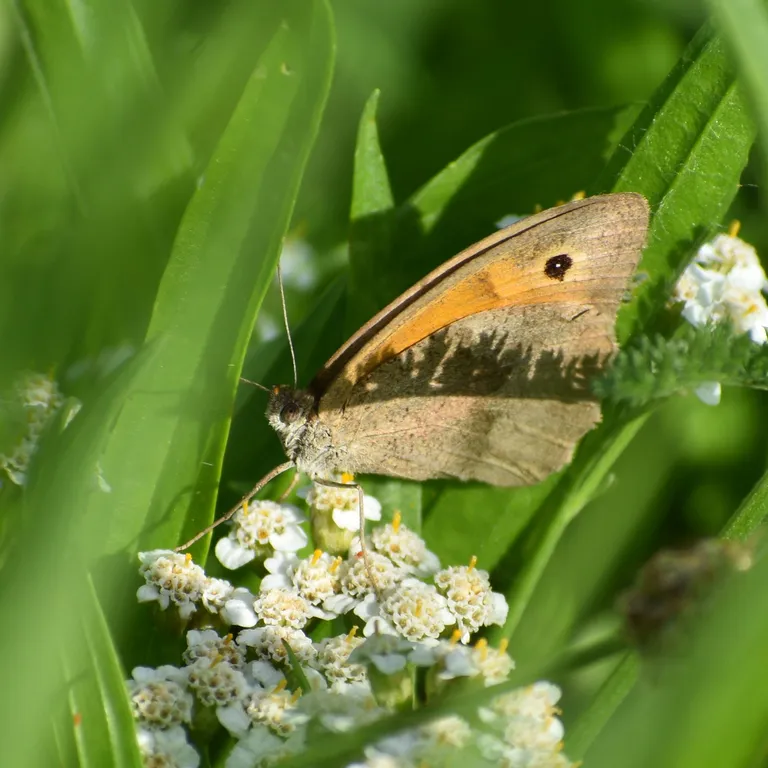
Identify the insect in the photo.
Maniola jurtina
